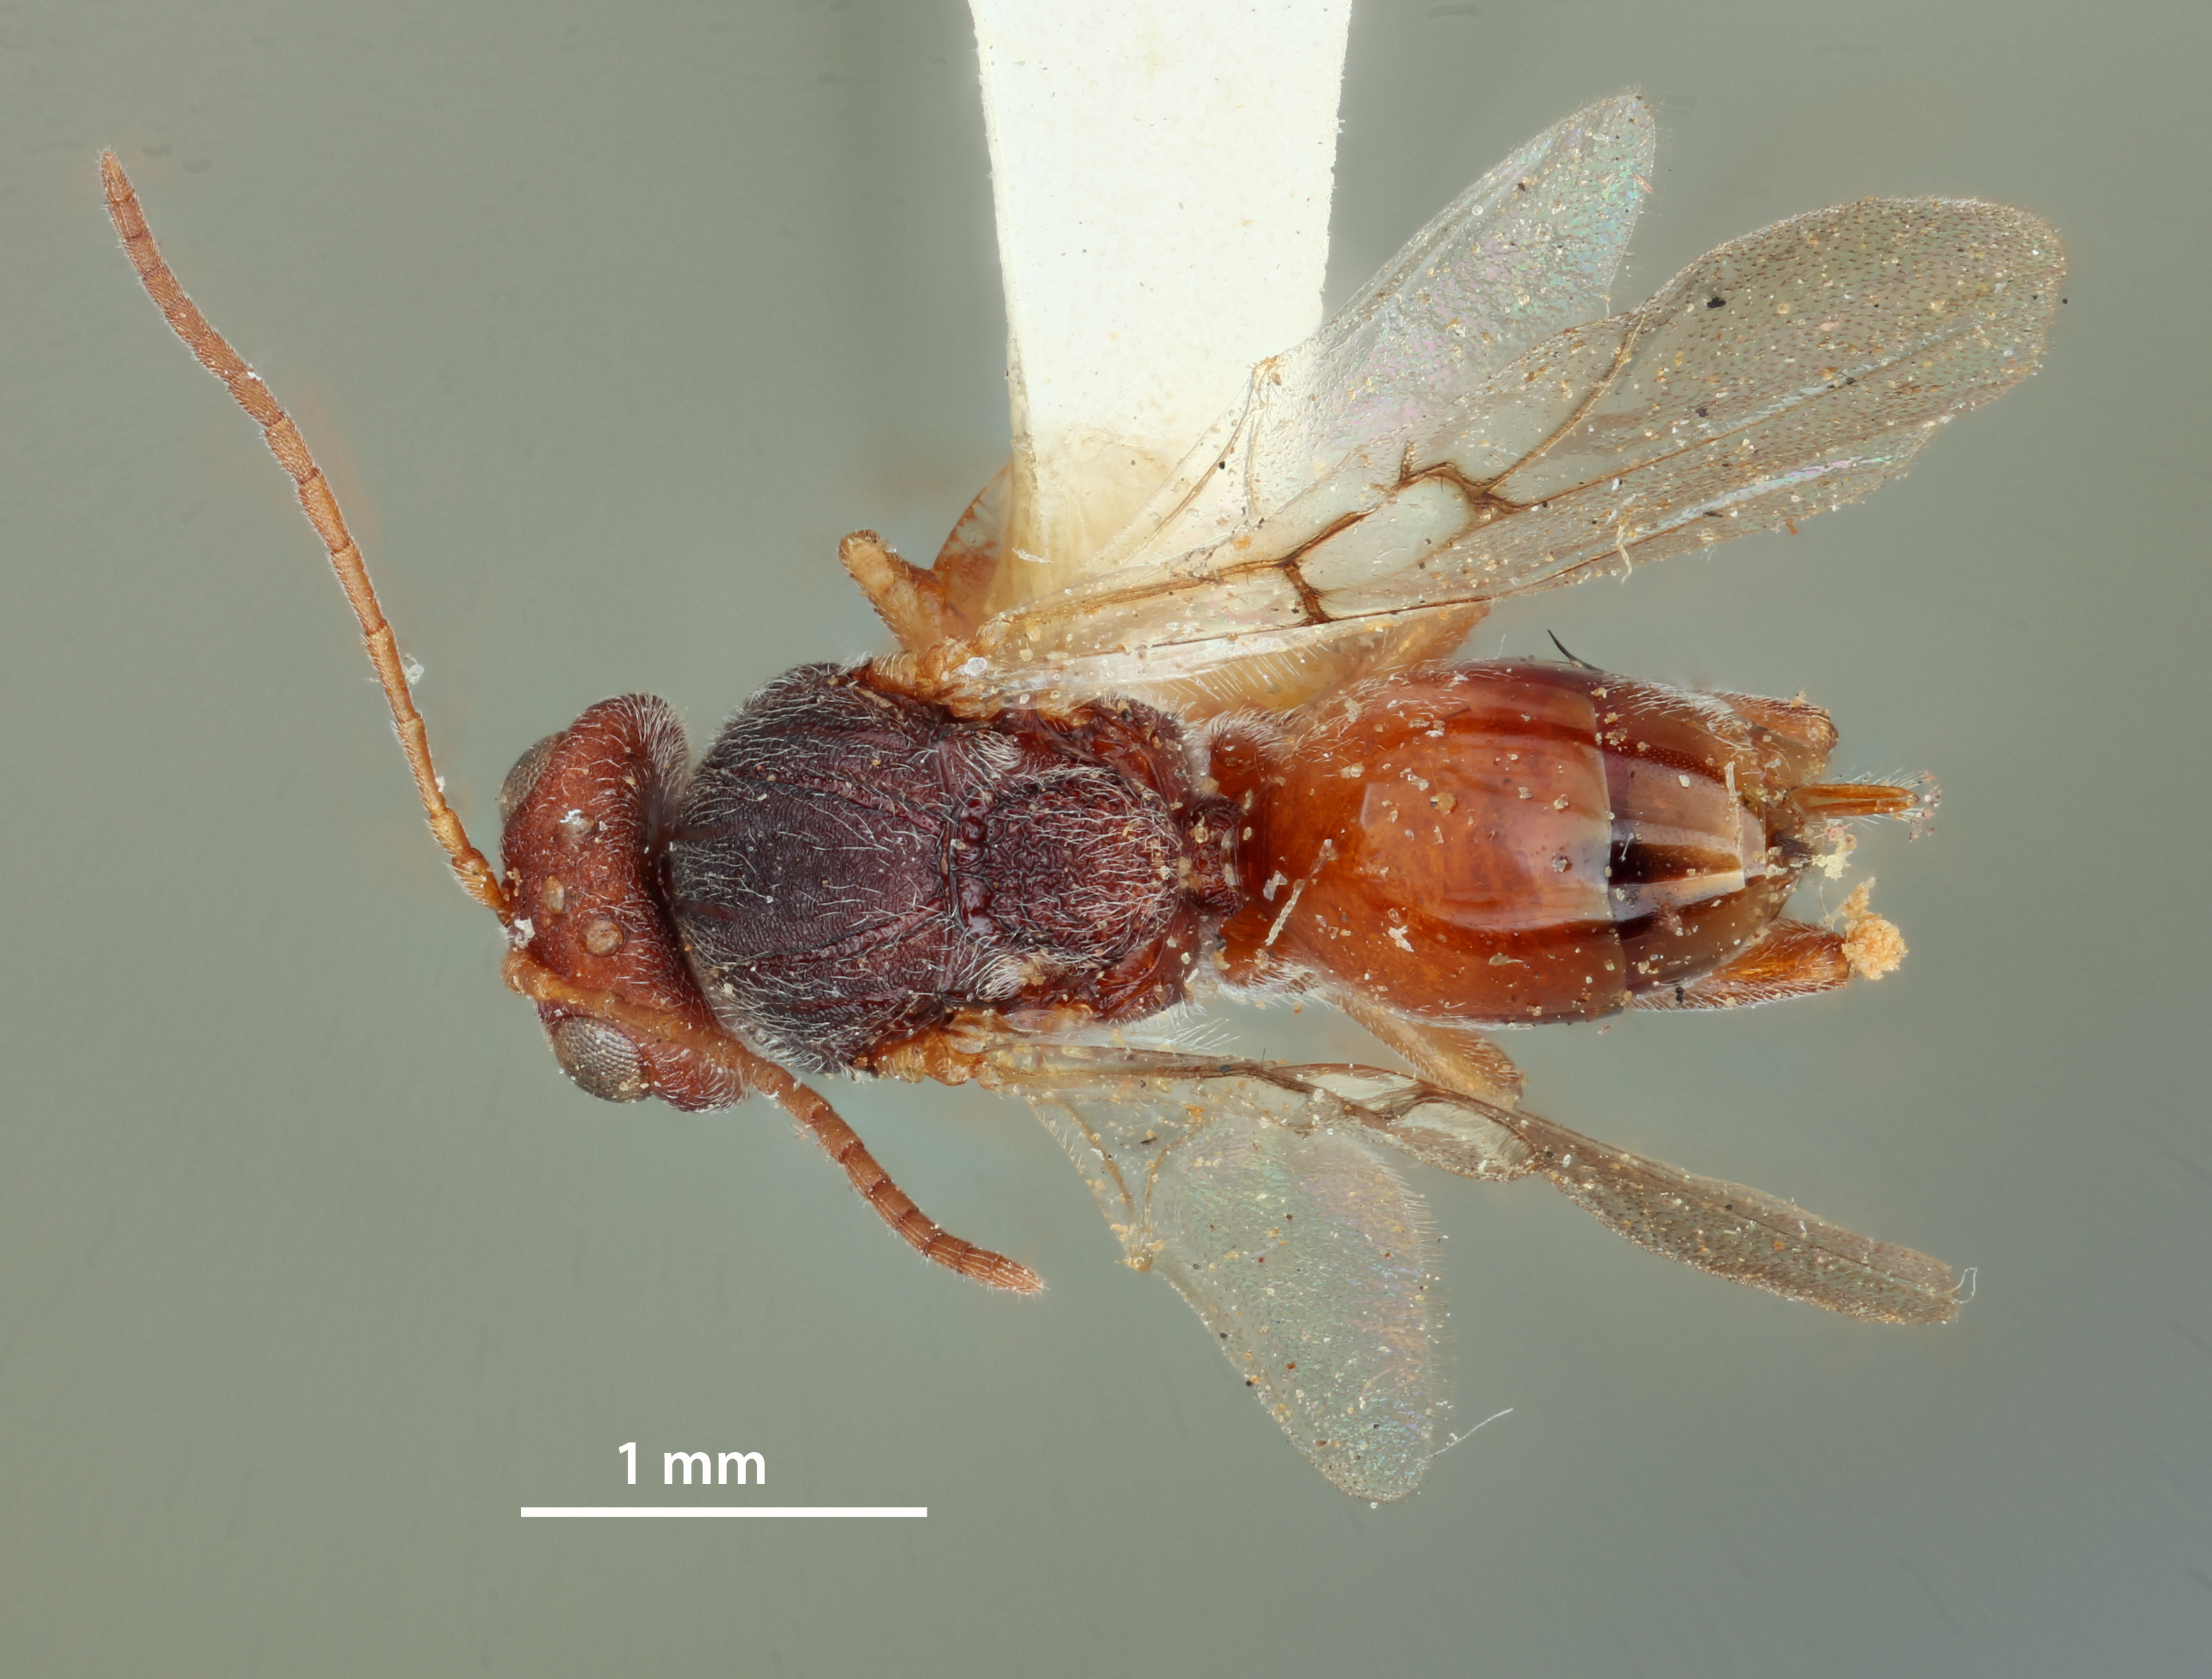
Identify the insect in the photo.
Callirhytis rhizoxenus
